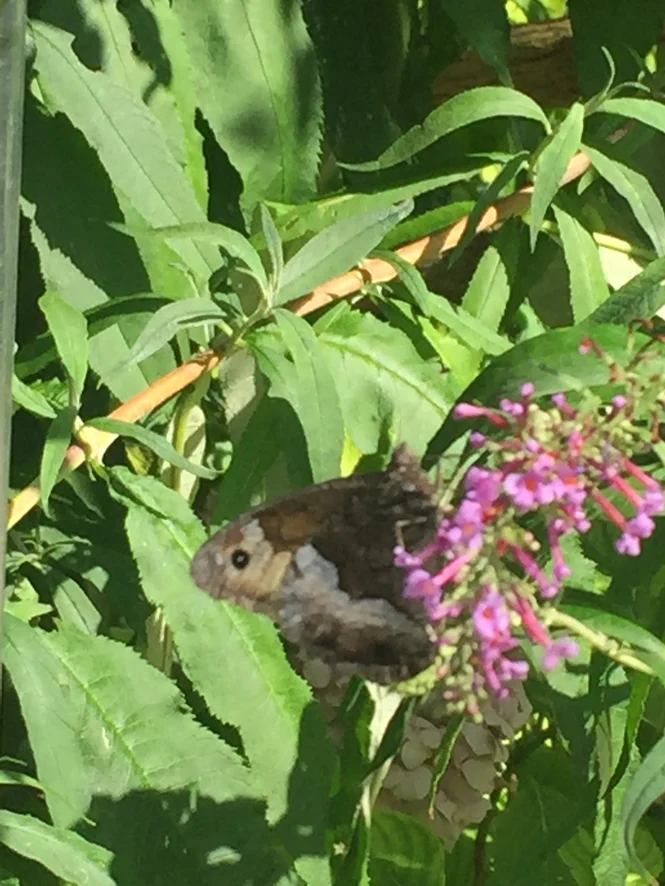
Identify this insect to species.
Hipparchia alcyone
